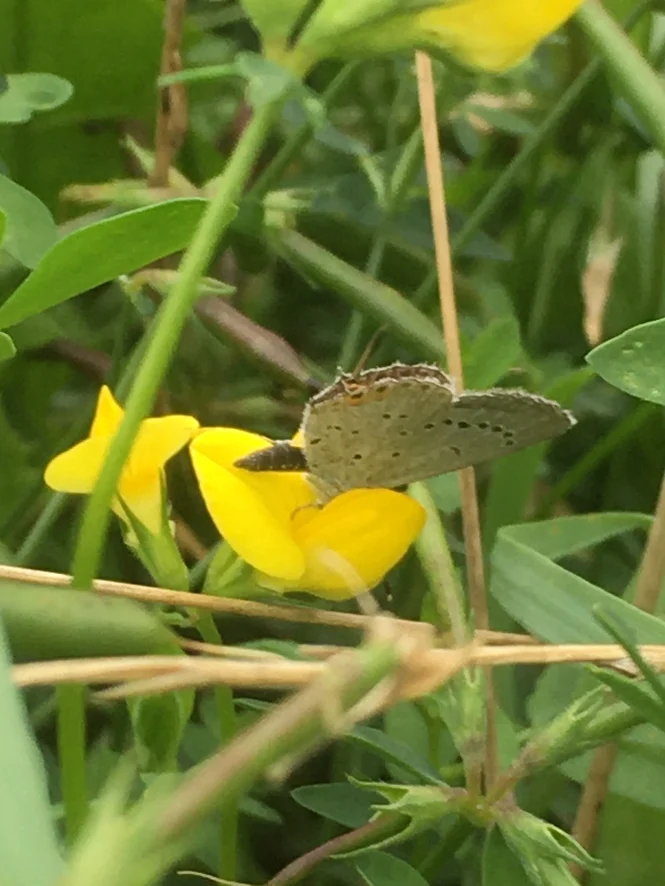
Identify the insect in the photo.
Cupido argiades (also Elkalyce argiades)
